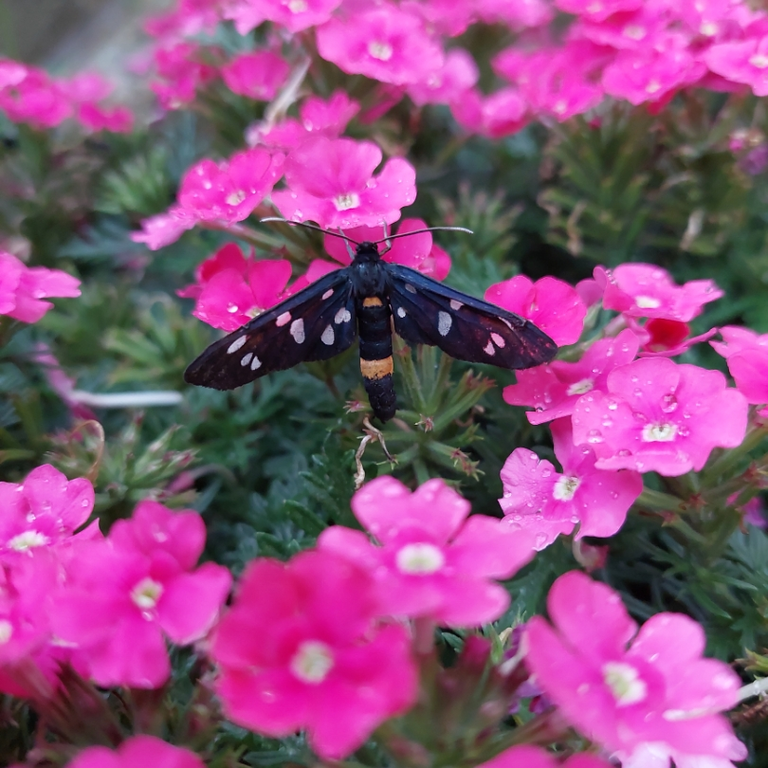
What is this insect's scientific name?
Amata phegea
